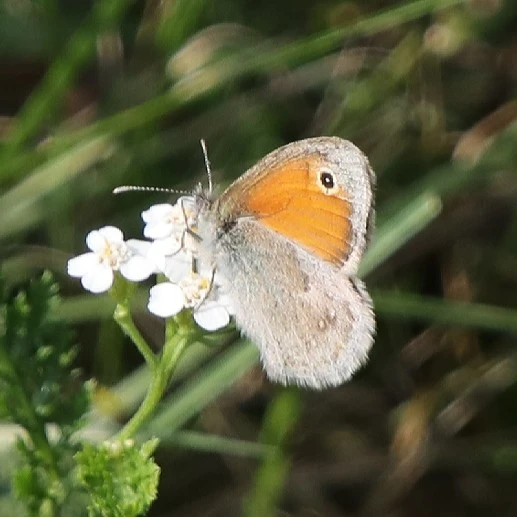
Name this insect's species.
Coenonympha pamphilus
